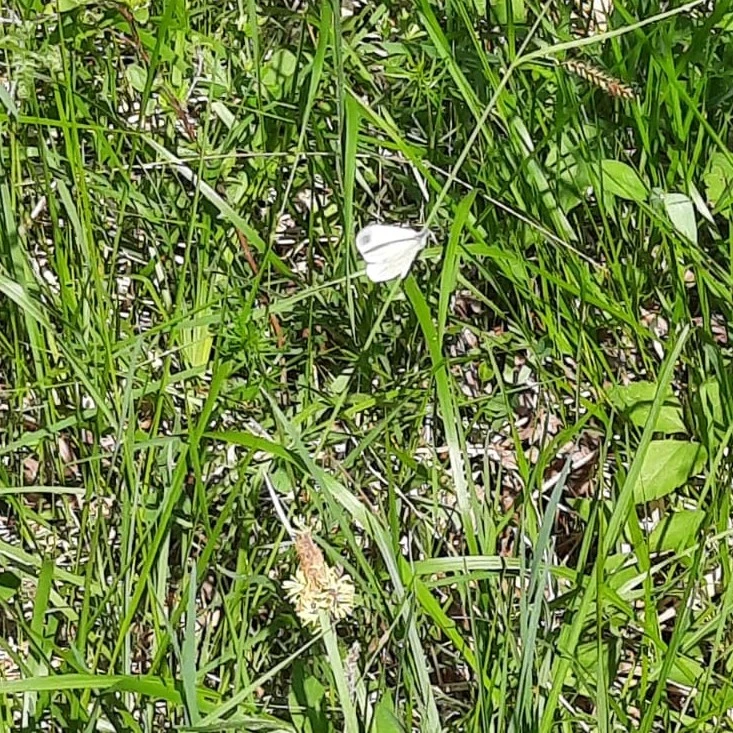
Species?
Leptidea sinapis/juvernica
